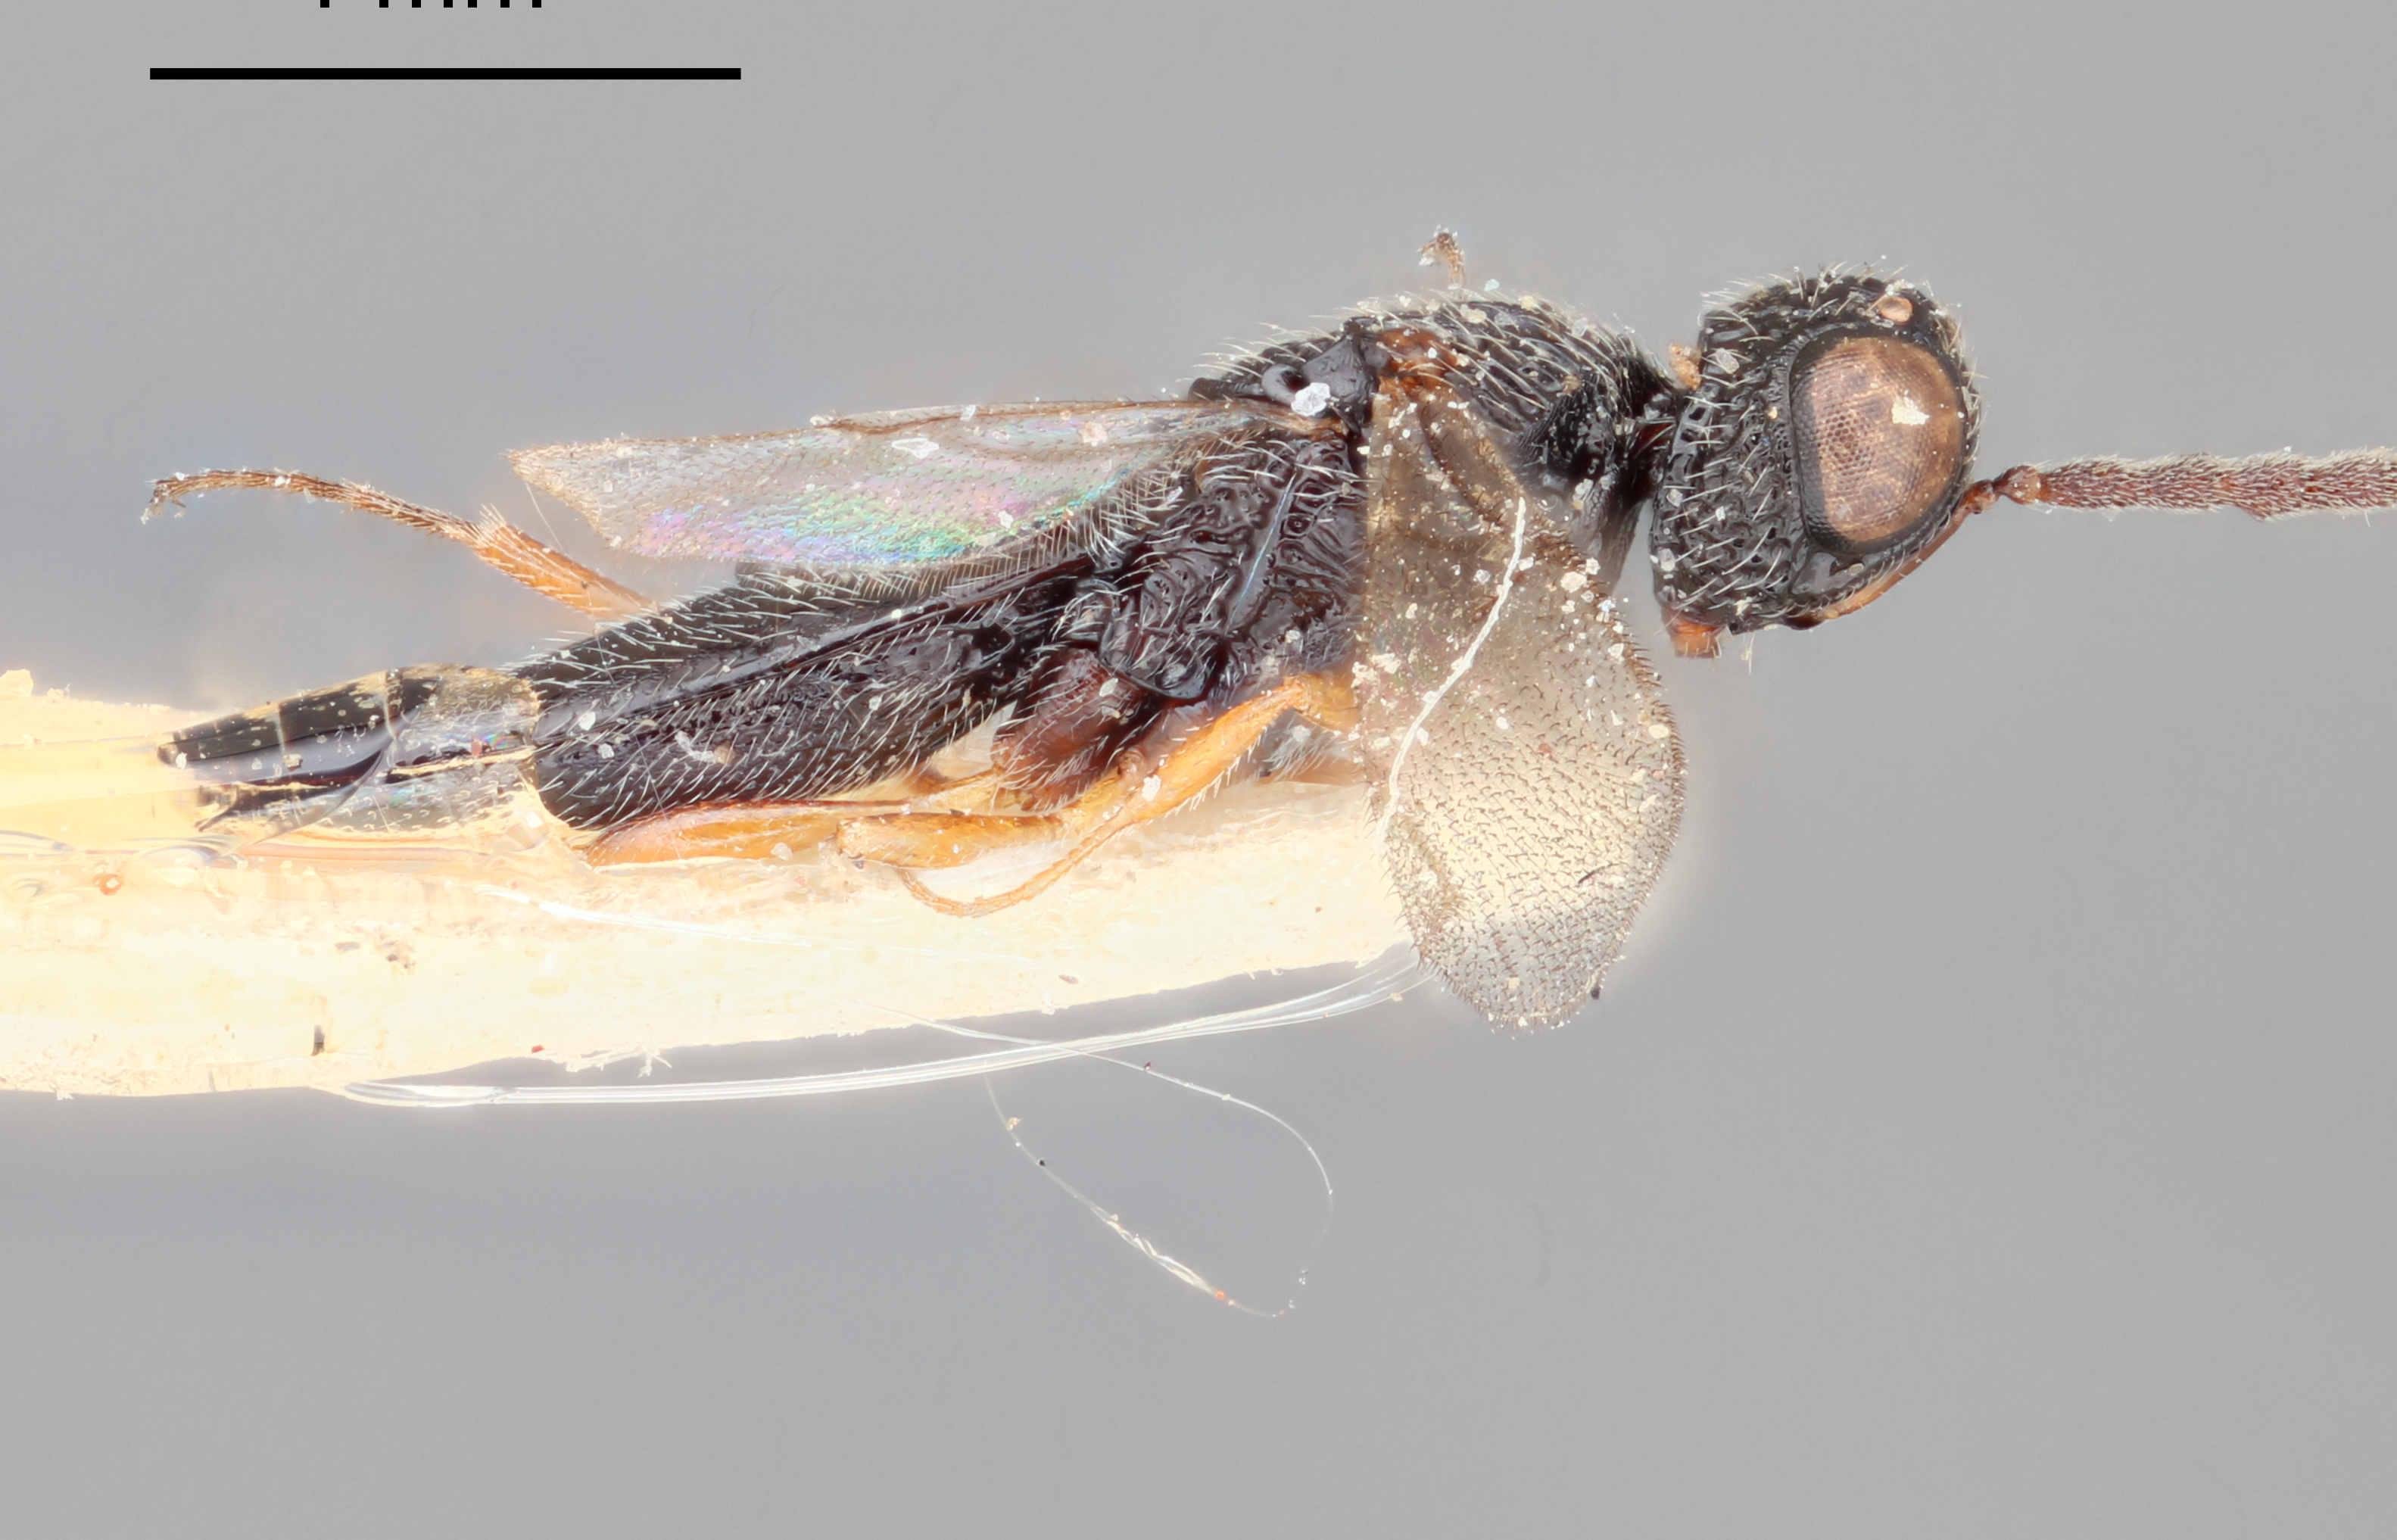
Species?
Baryconus bharatus
